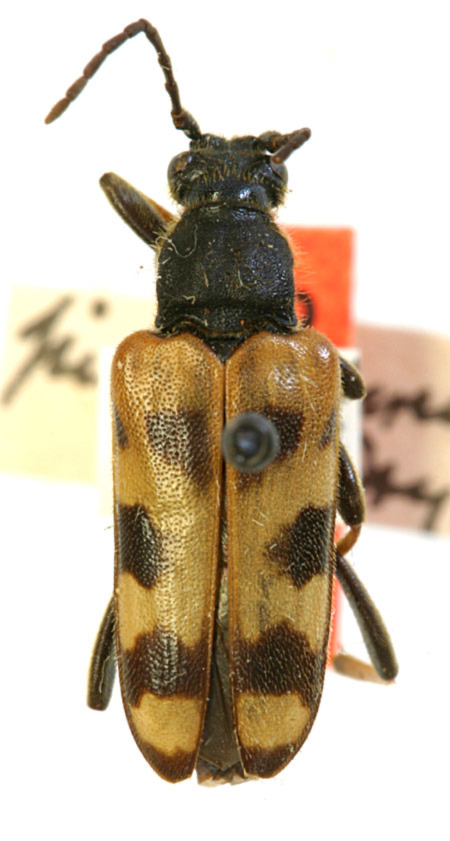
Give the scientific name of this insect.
Xestoleptura tibialis (also Xestoleptura pictipennis)
